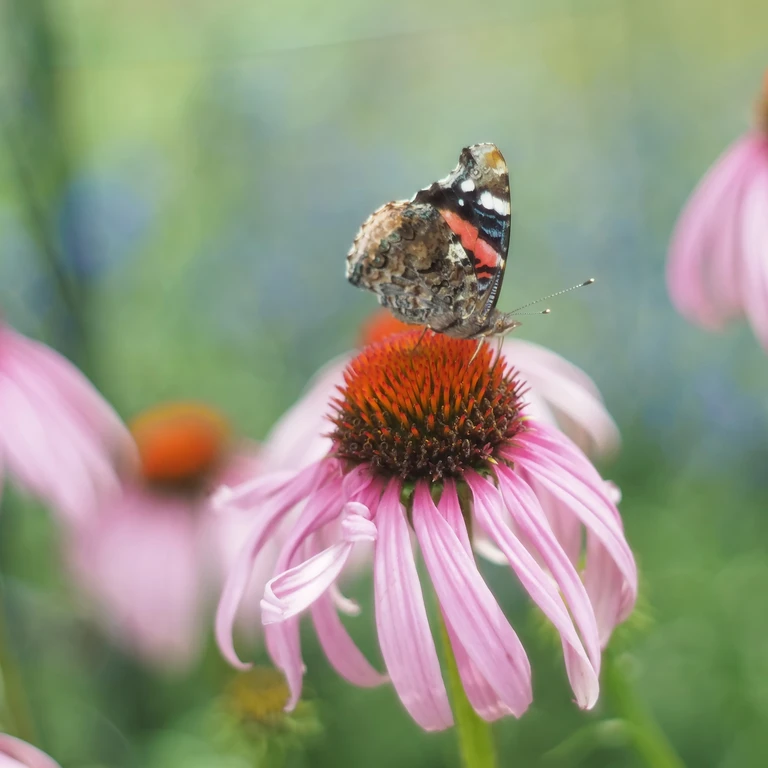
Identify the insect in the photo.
Vanessa atalanta
